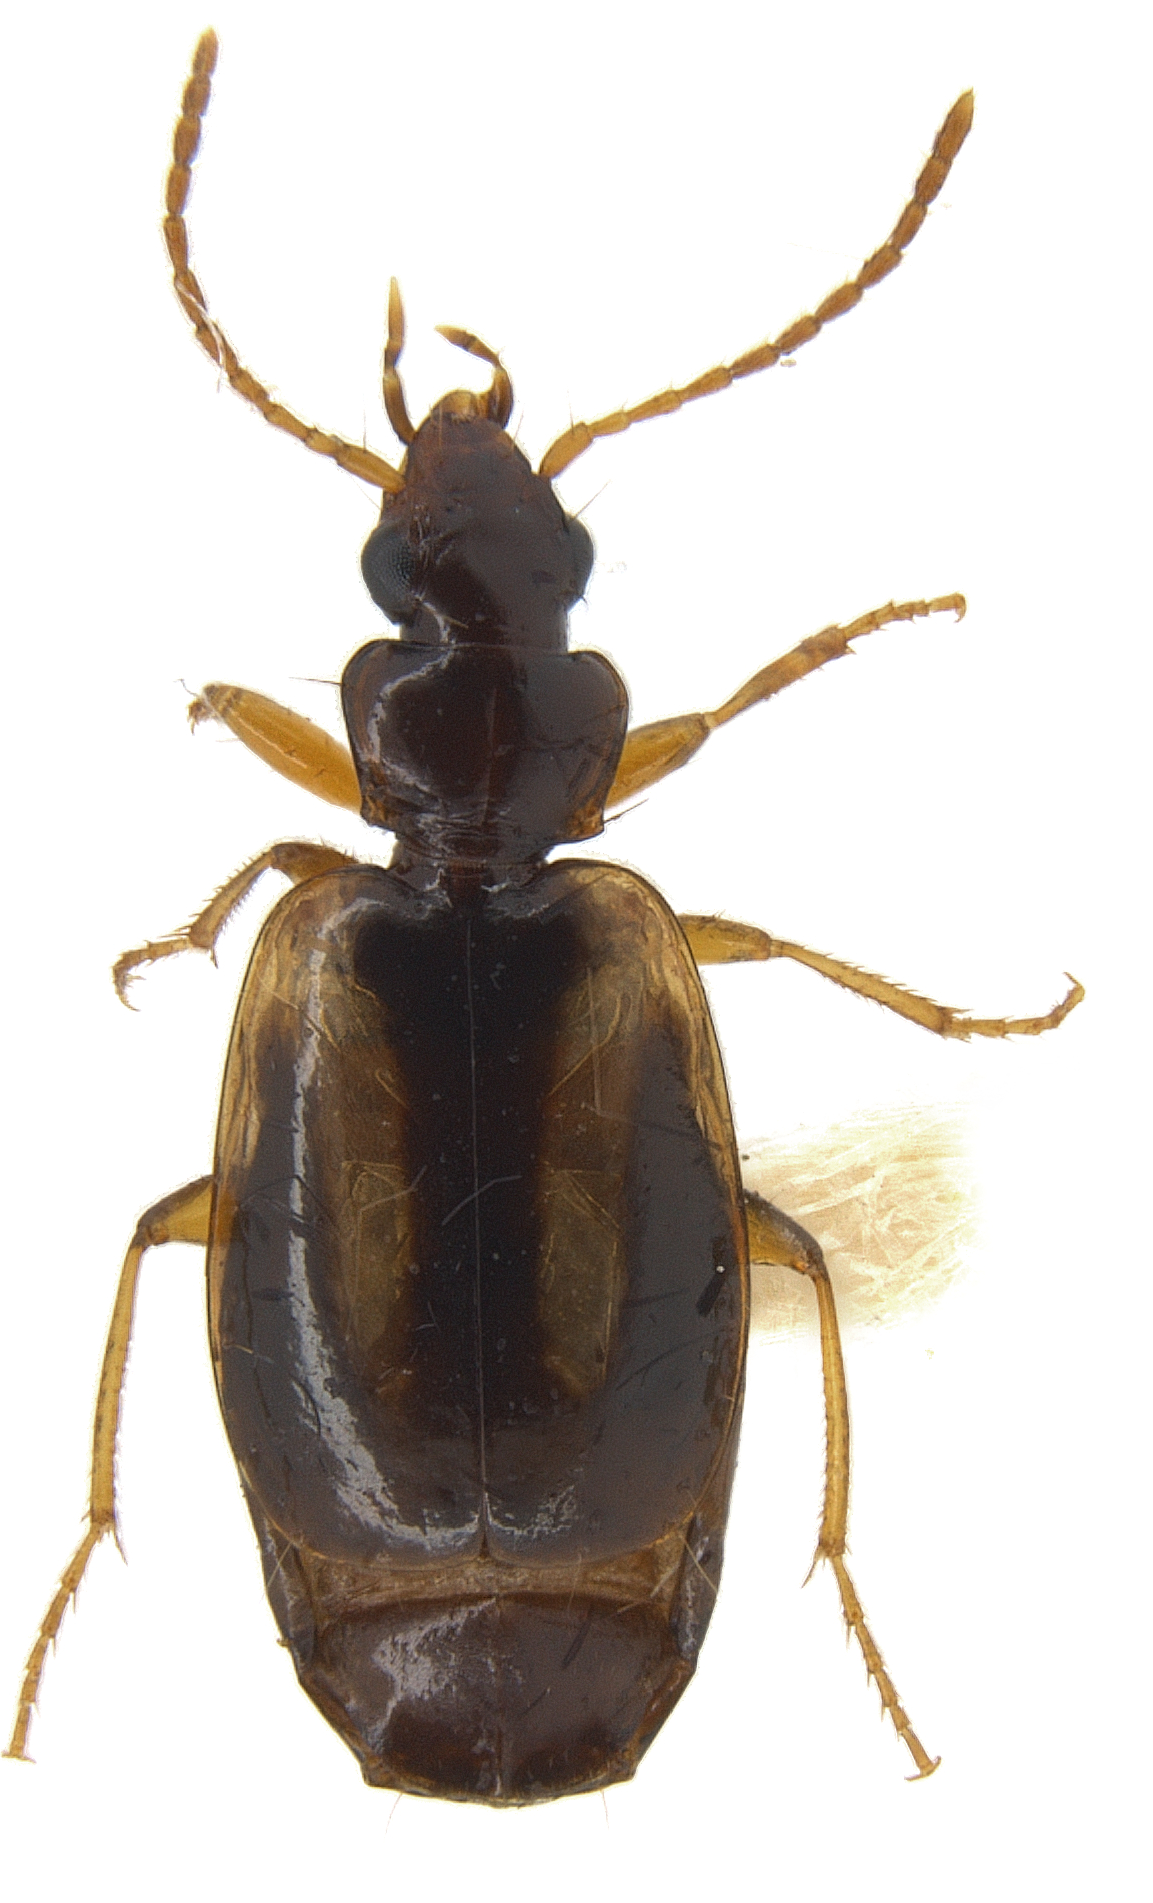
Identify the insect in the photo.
Axinopalpus biplagiatus
